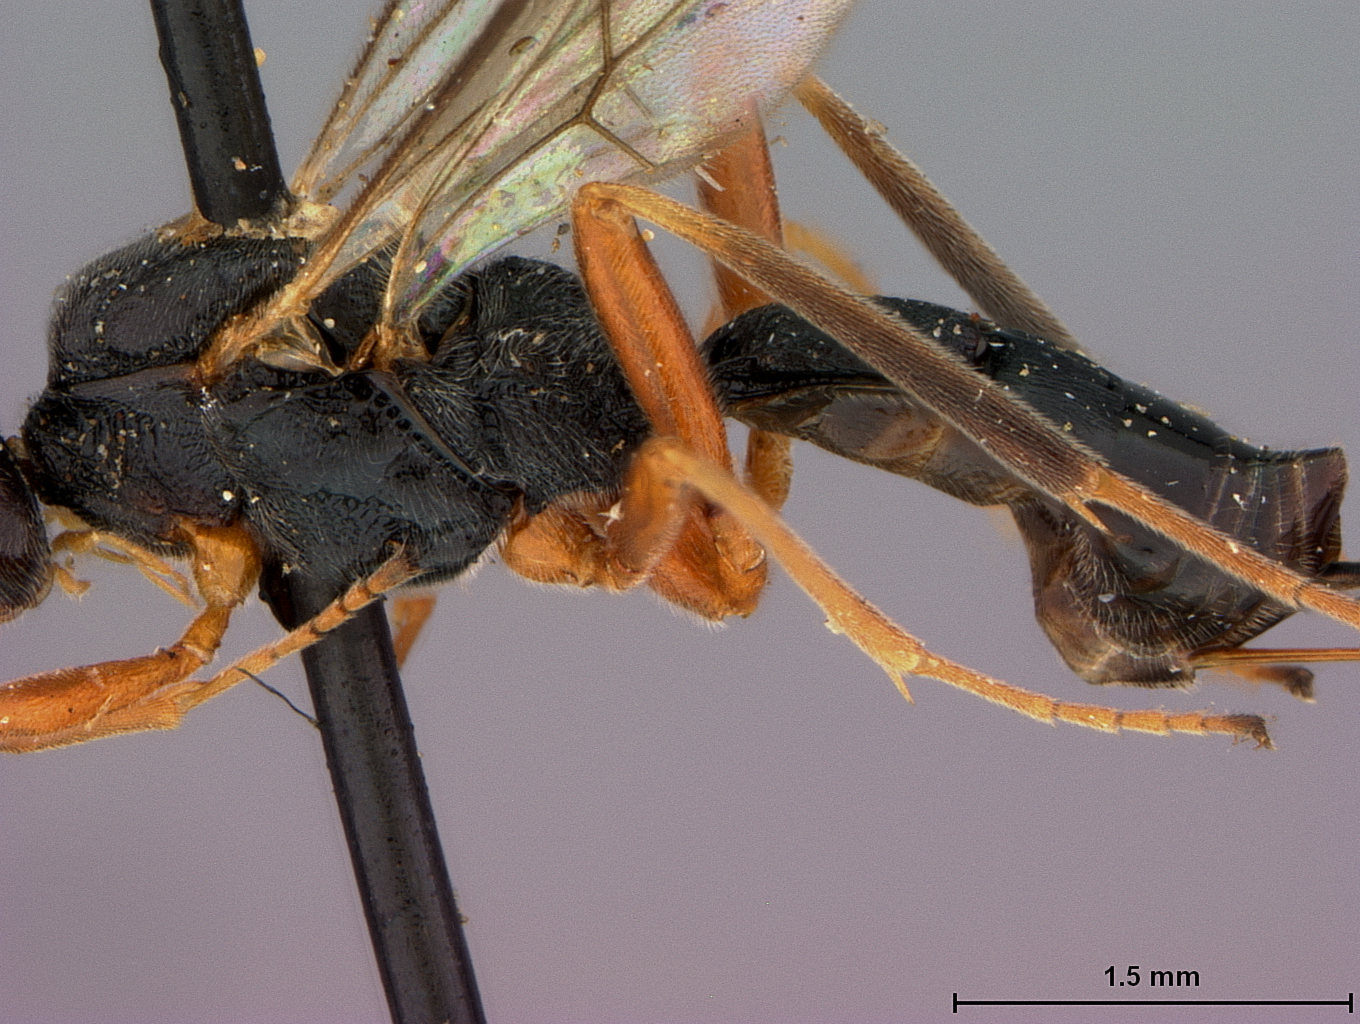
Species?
Meteorus cognatus
